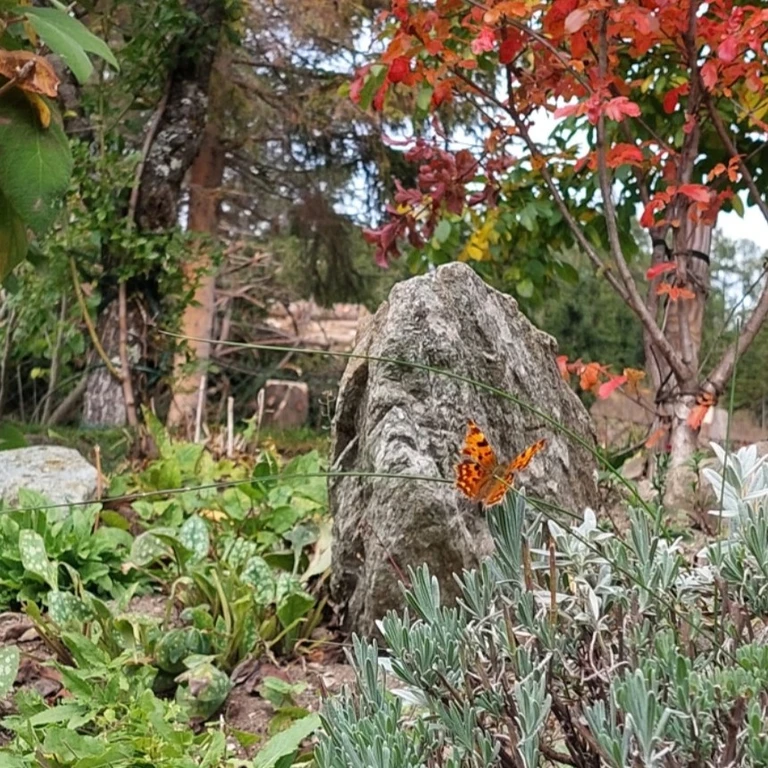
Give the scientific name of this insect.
Polygonia c-album
